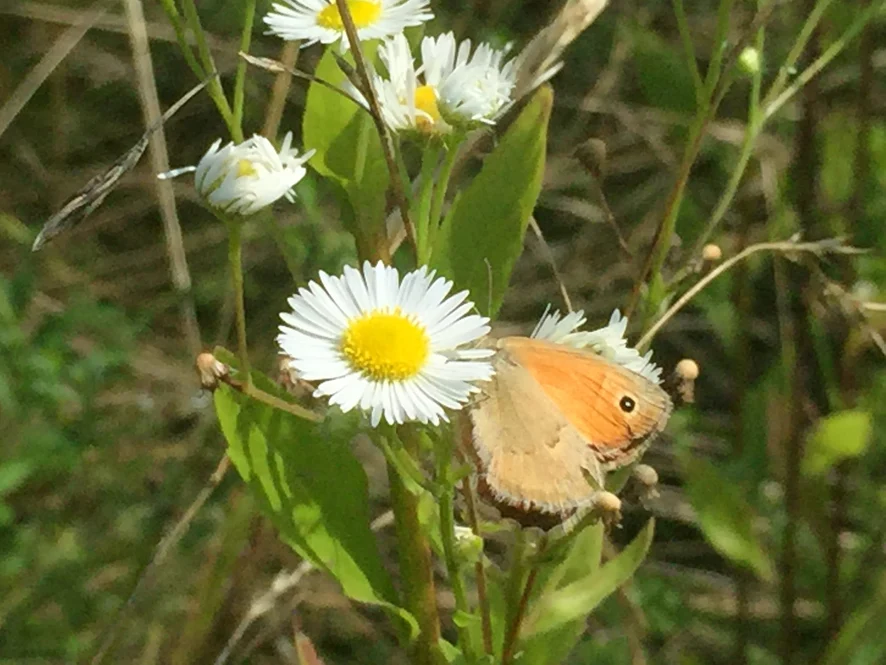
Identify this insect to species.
Coenonympha pamphilus
